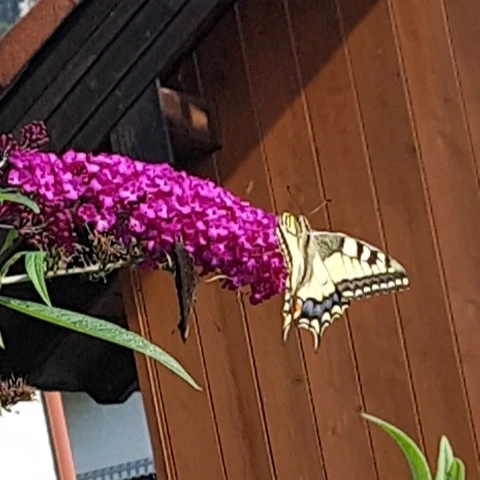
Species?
Papilio machaon
